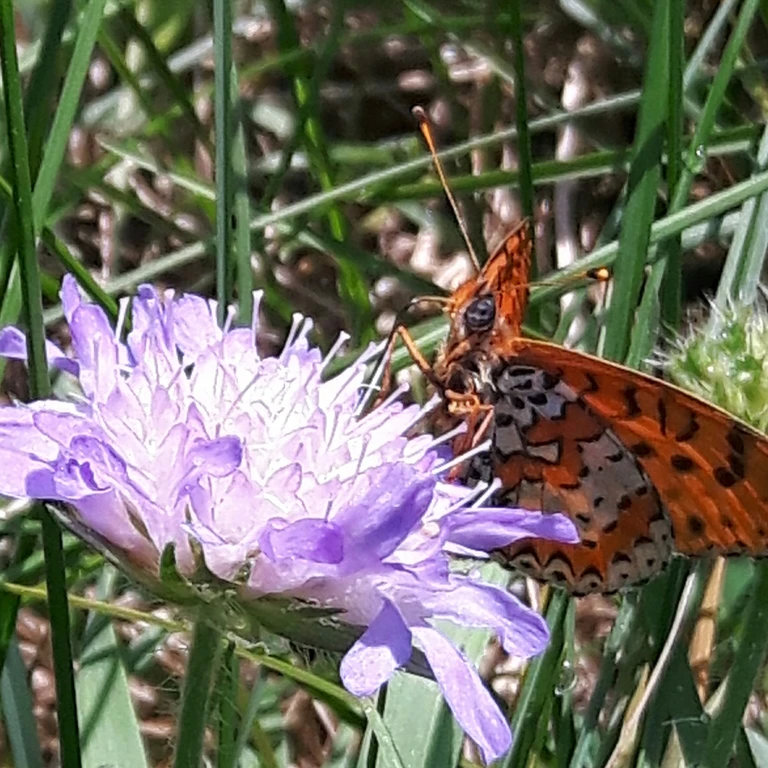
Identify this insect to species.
Melitaea didyma
